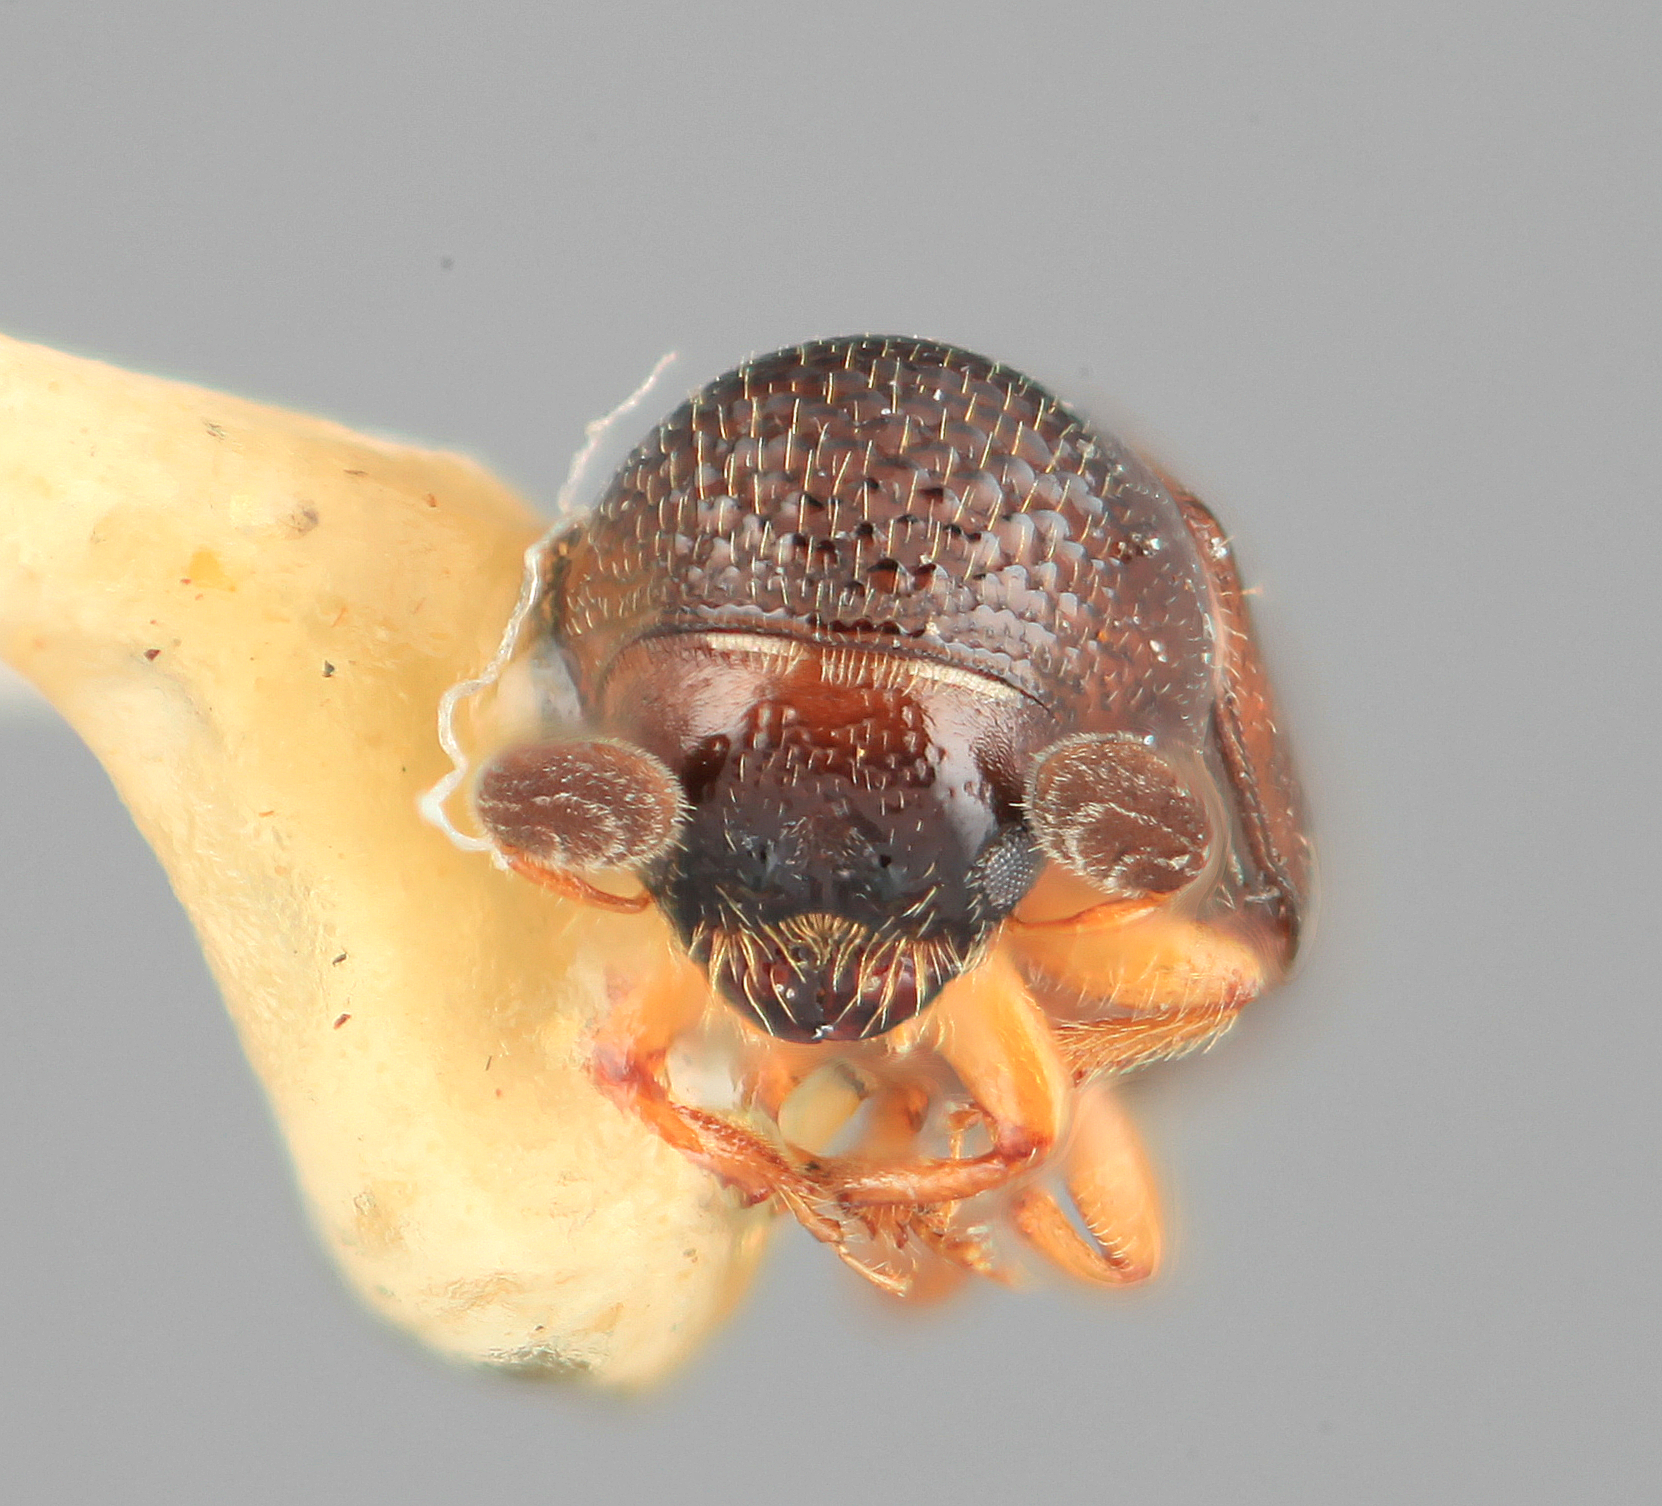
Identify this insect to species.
Araptus lepidus
